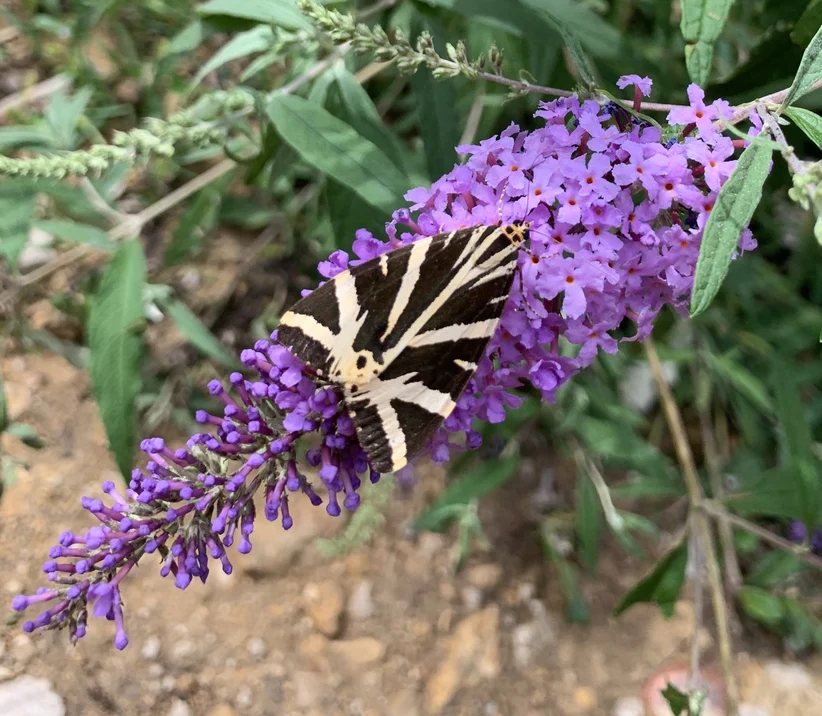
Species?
Euplagia quadripunctaria
